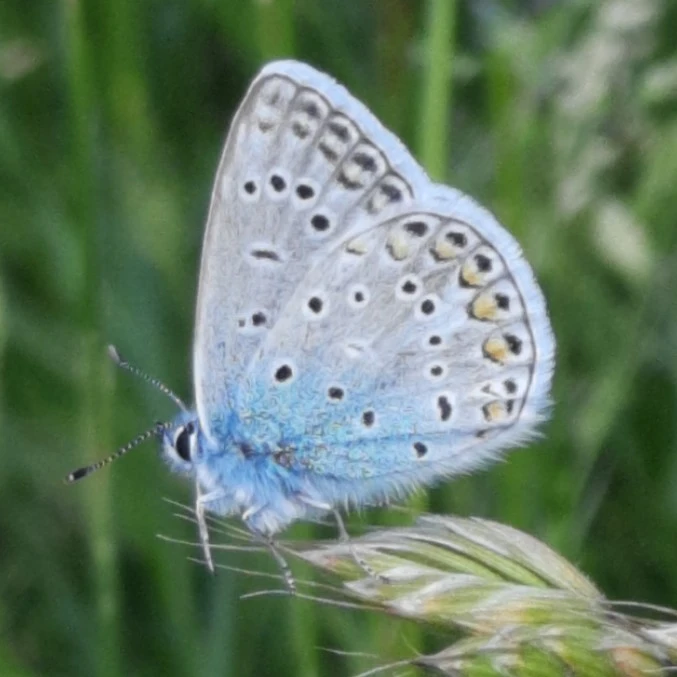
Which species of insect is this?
Polyommatus icarus
